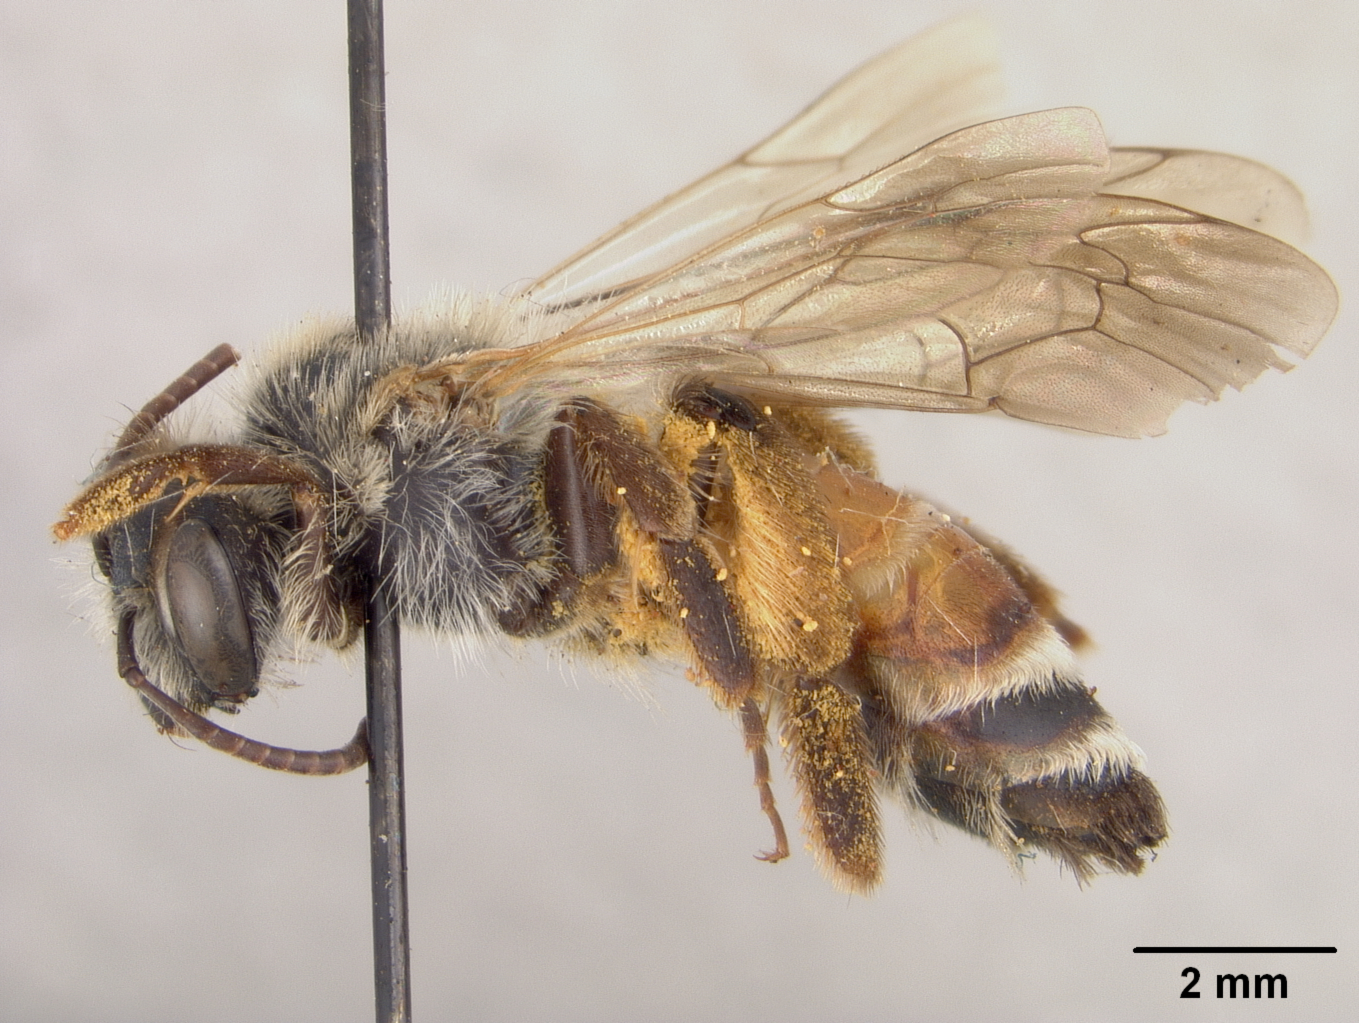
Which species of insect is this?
Andrena subspiniger
